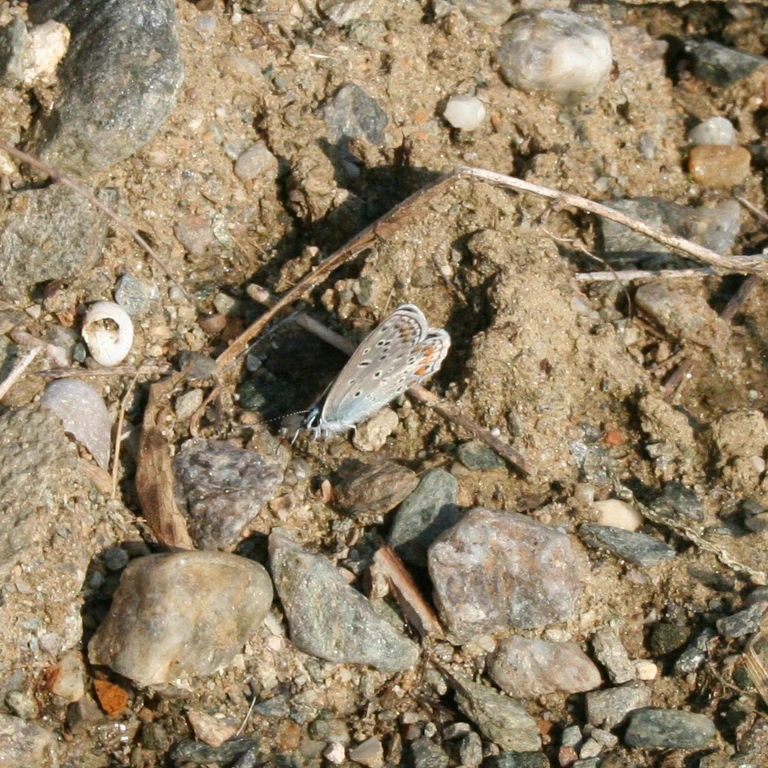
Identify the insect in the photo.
Polyommatus icarus
